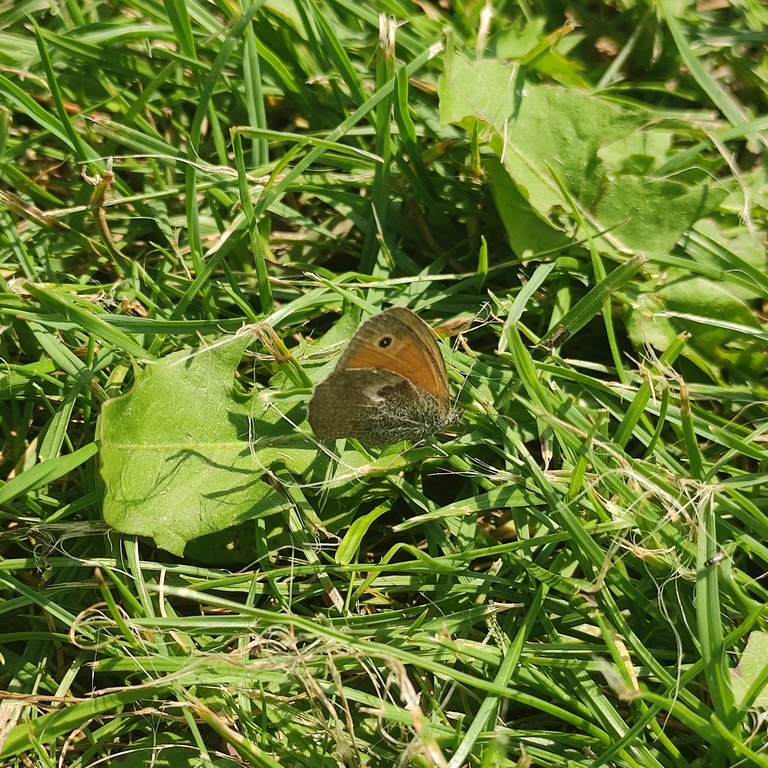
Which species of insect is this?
Coenonympha pamphilus
